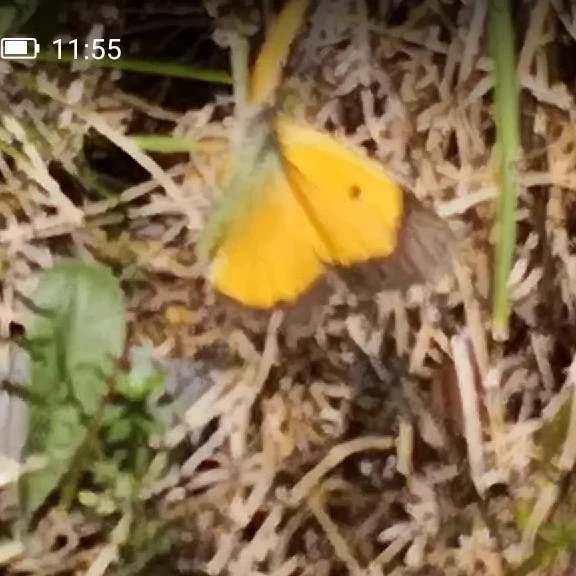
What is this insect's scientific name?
Colias croceus
